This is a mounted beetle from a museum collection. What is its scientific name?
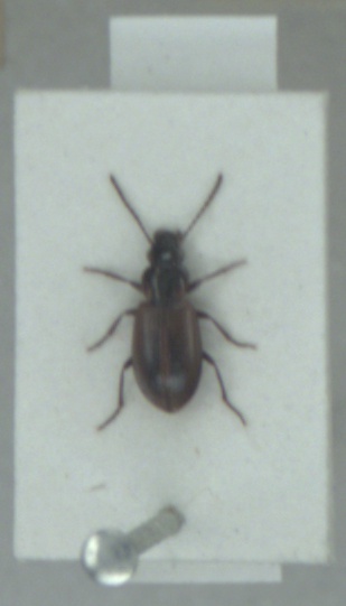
Dicheirotrichus cognatus
